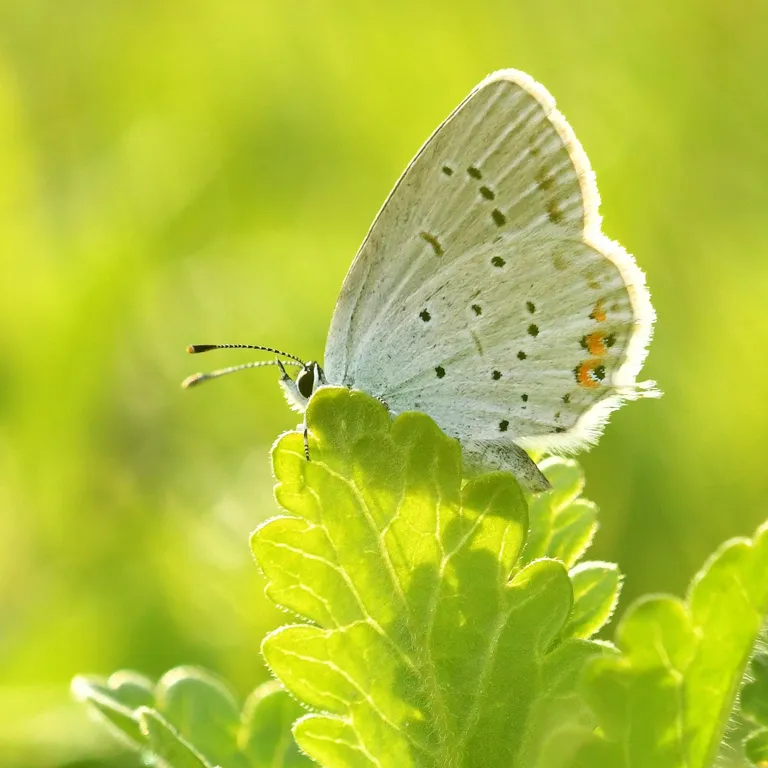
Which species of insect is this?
Cupido argiades (also Elkalyce argiades)
